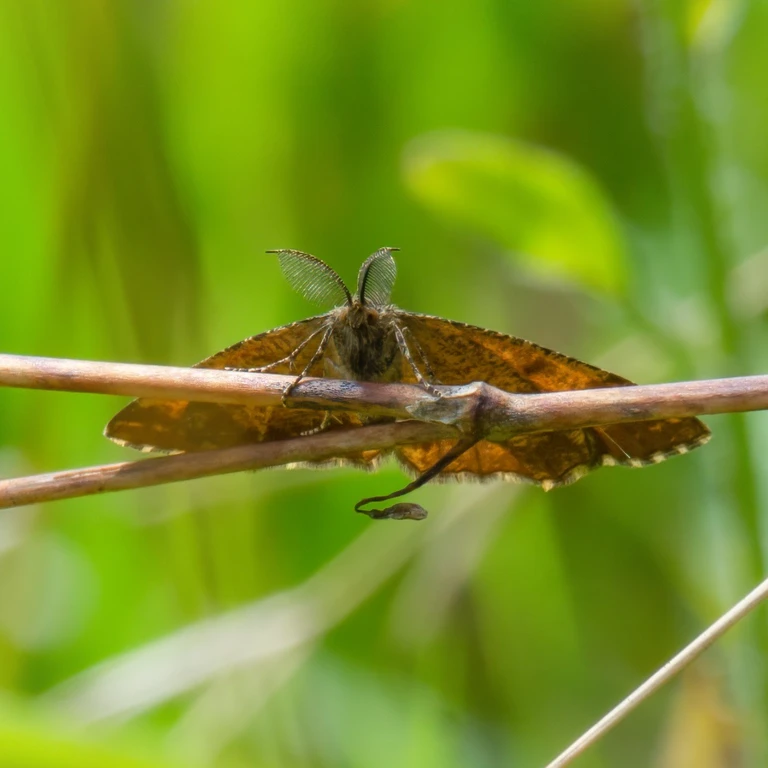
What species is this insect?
Ematurga atomaria
